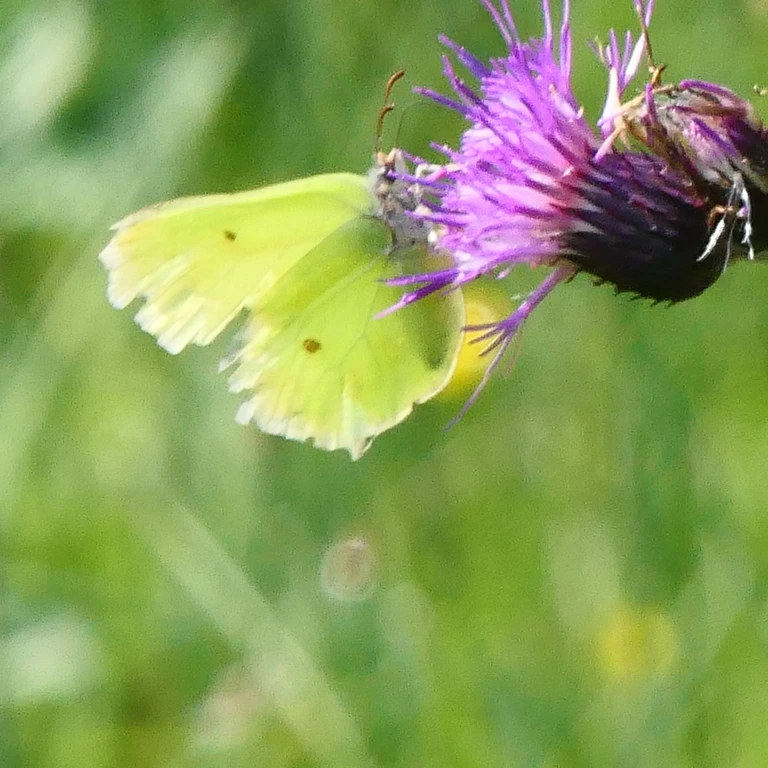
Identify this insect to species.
Gonepteryx rhamni
